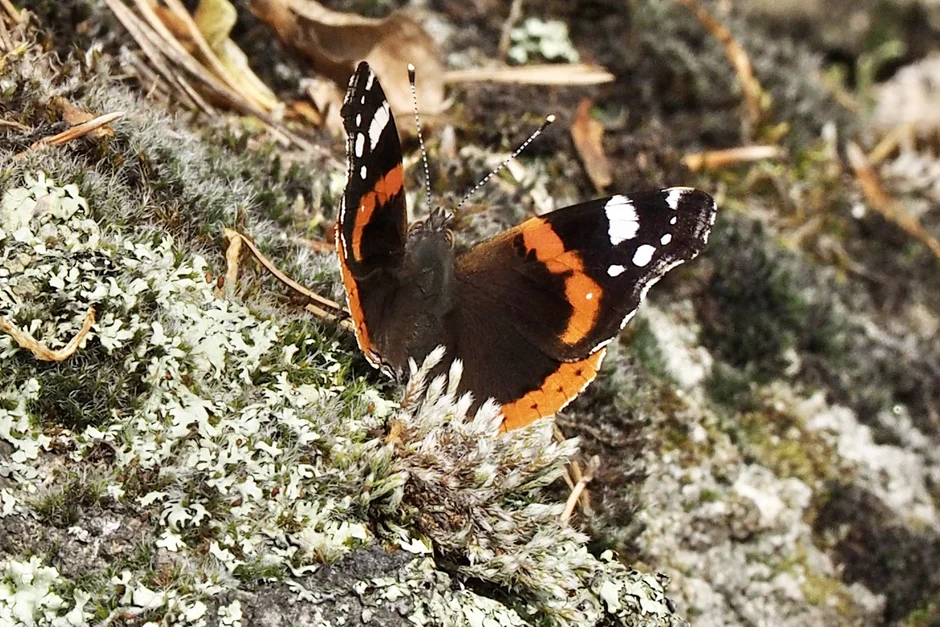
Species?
Vanessa atalanta
